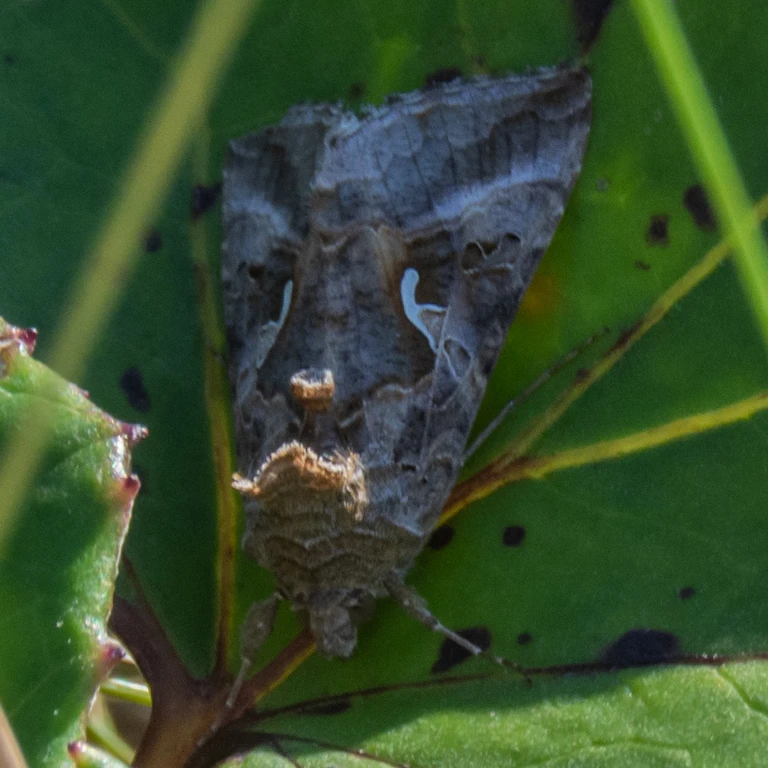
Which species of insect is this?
Autographa gamma
